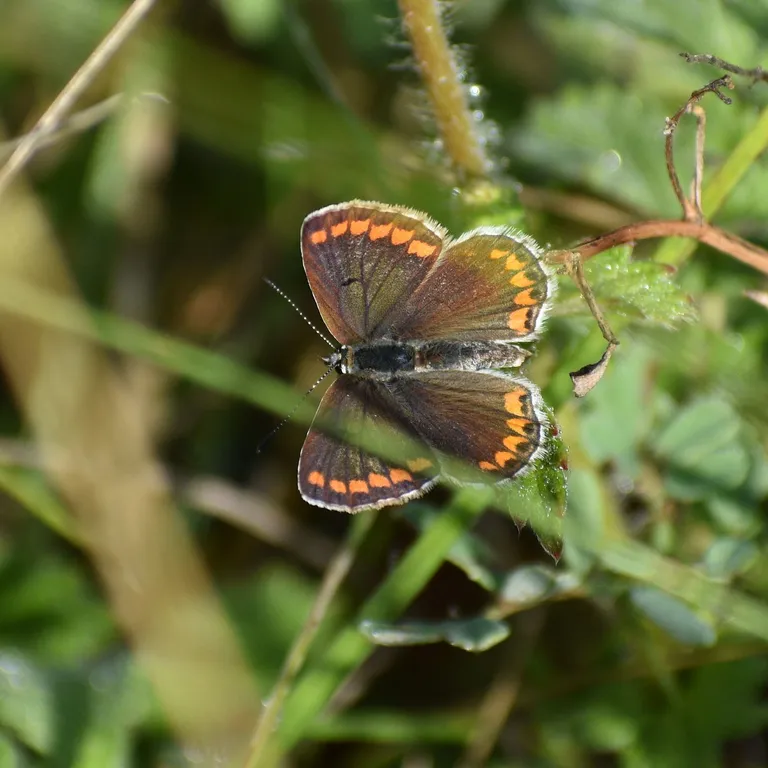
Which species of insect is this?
Aricia agestis/artaxerxes
